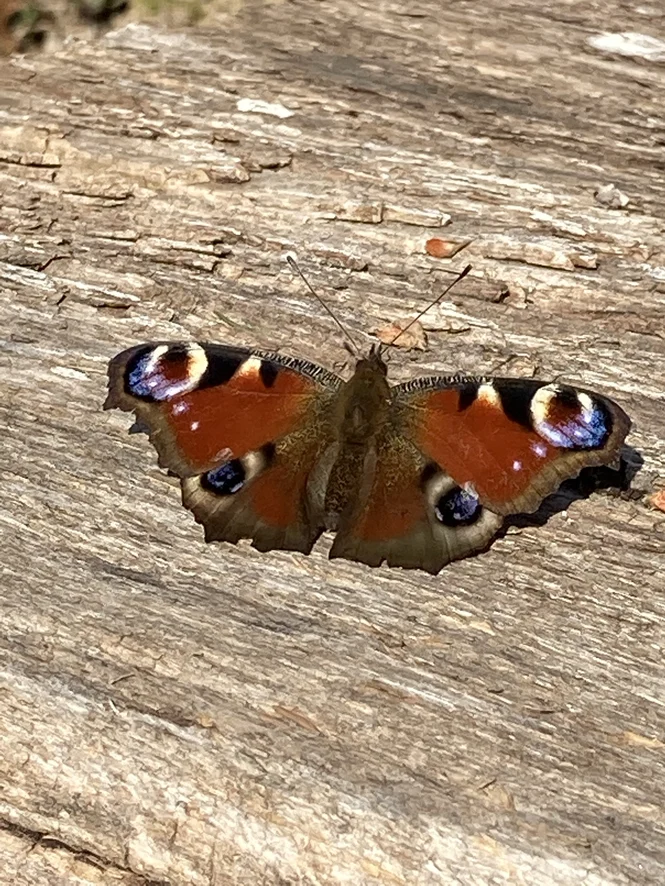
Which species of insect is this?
Aglais io
